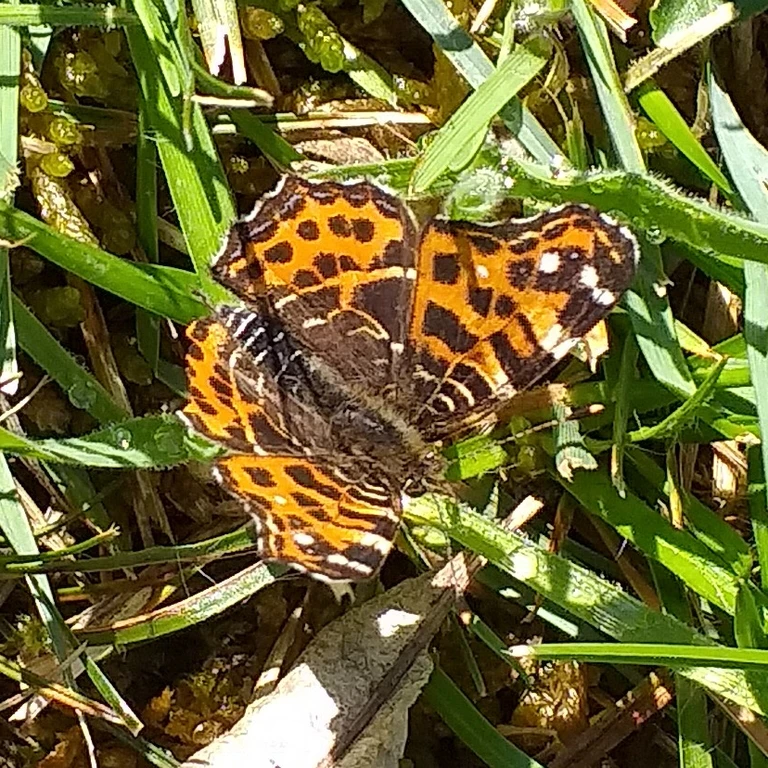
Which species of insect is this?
Araschnia levana
